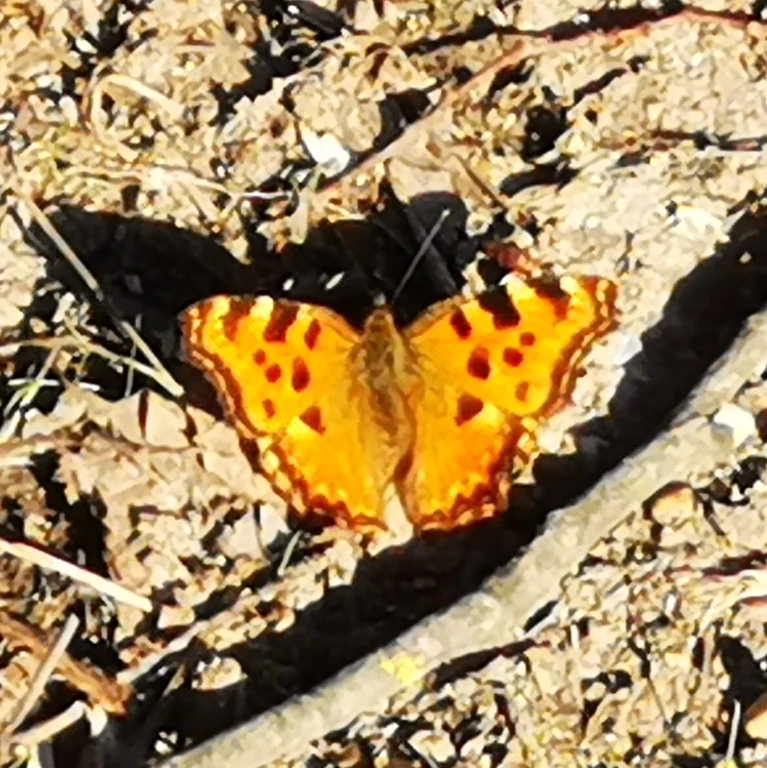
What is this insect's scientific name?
Nymphalis polychloros
